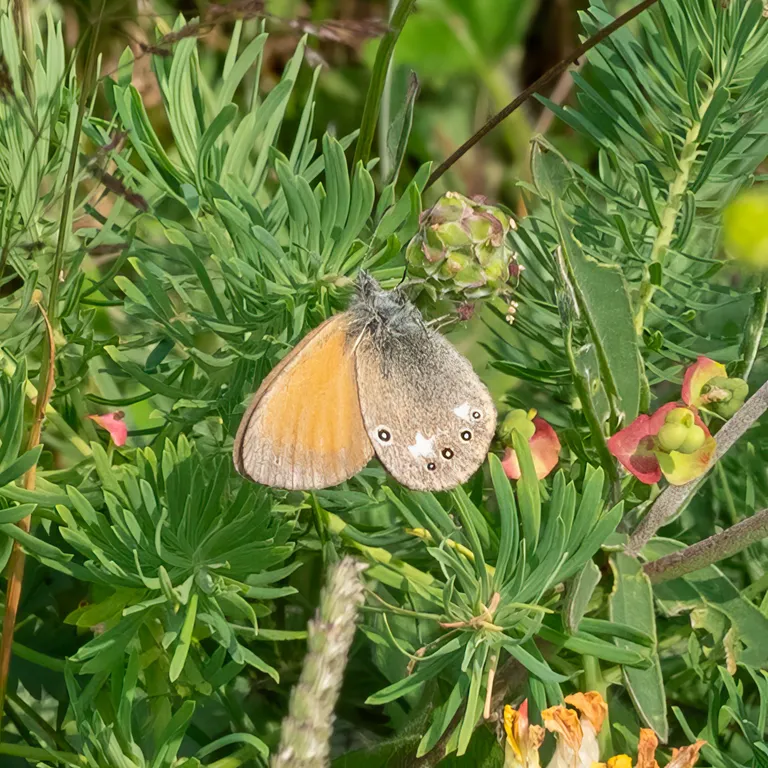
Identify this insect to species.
Coenonympha glycerion (also Coenonympha iphis)
